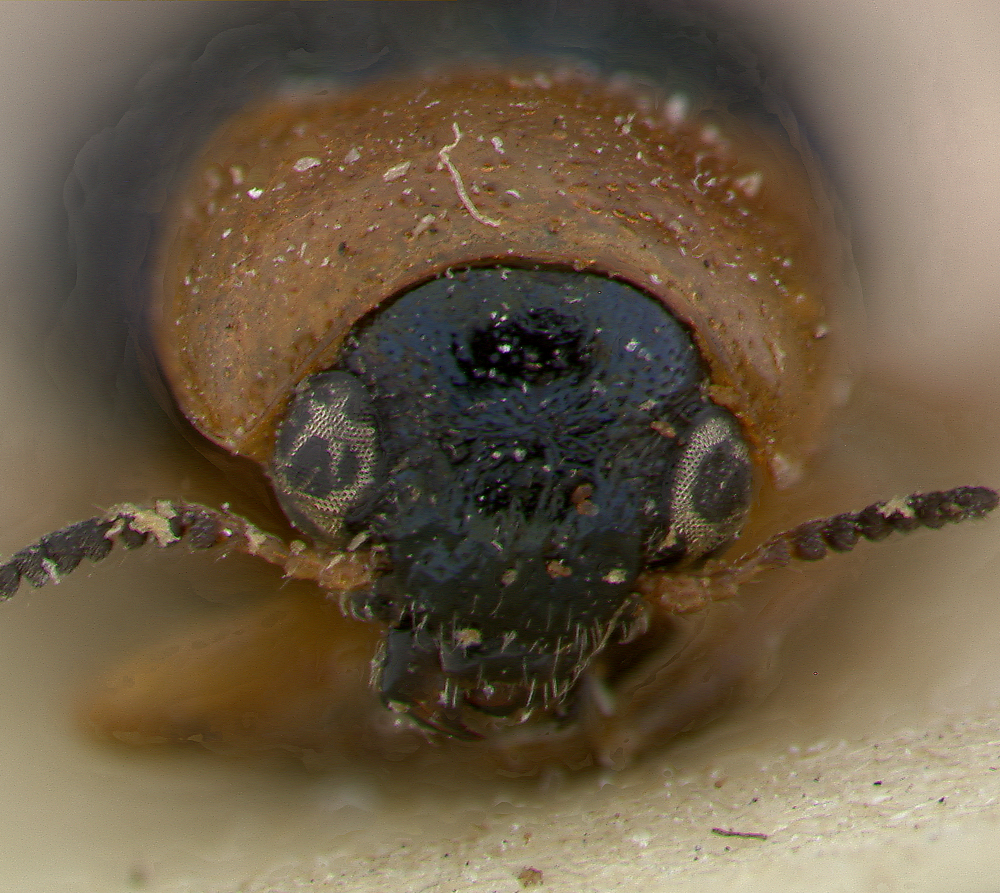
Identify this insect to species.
Smaragdina apicitarsis
